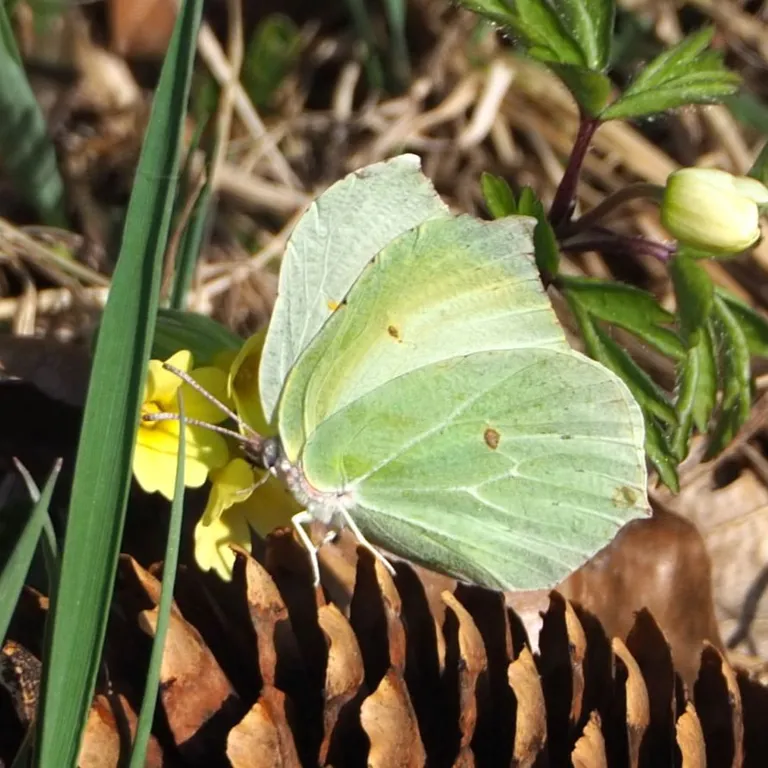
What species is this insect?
Gonepteryx rhamni
